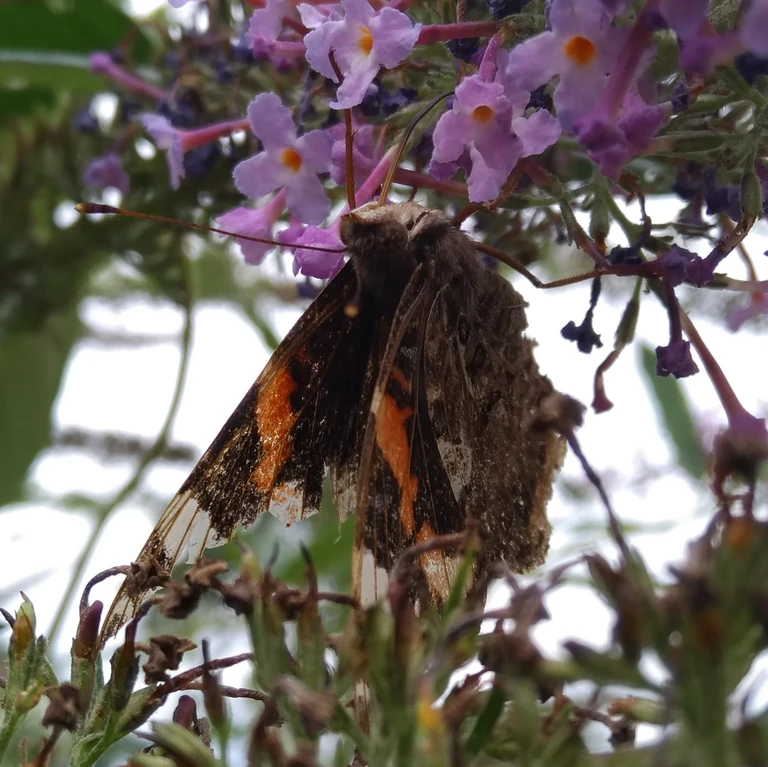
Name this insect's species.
Vanessa atalanta
